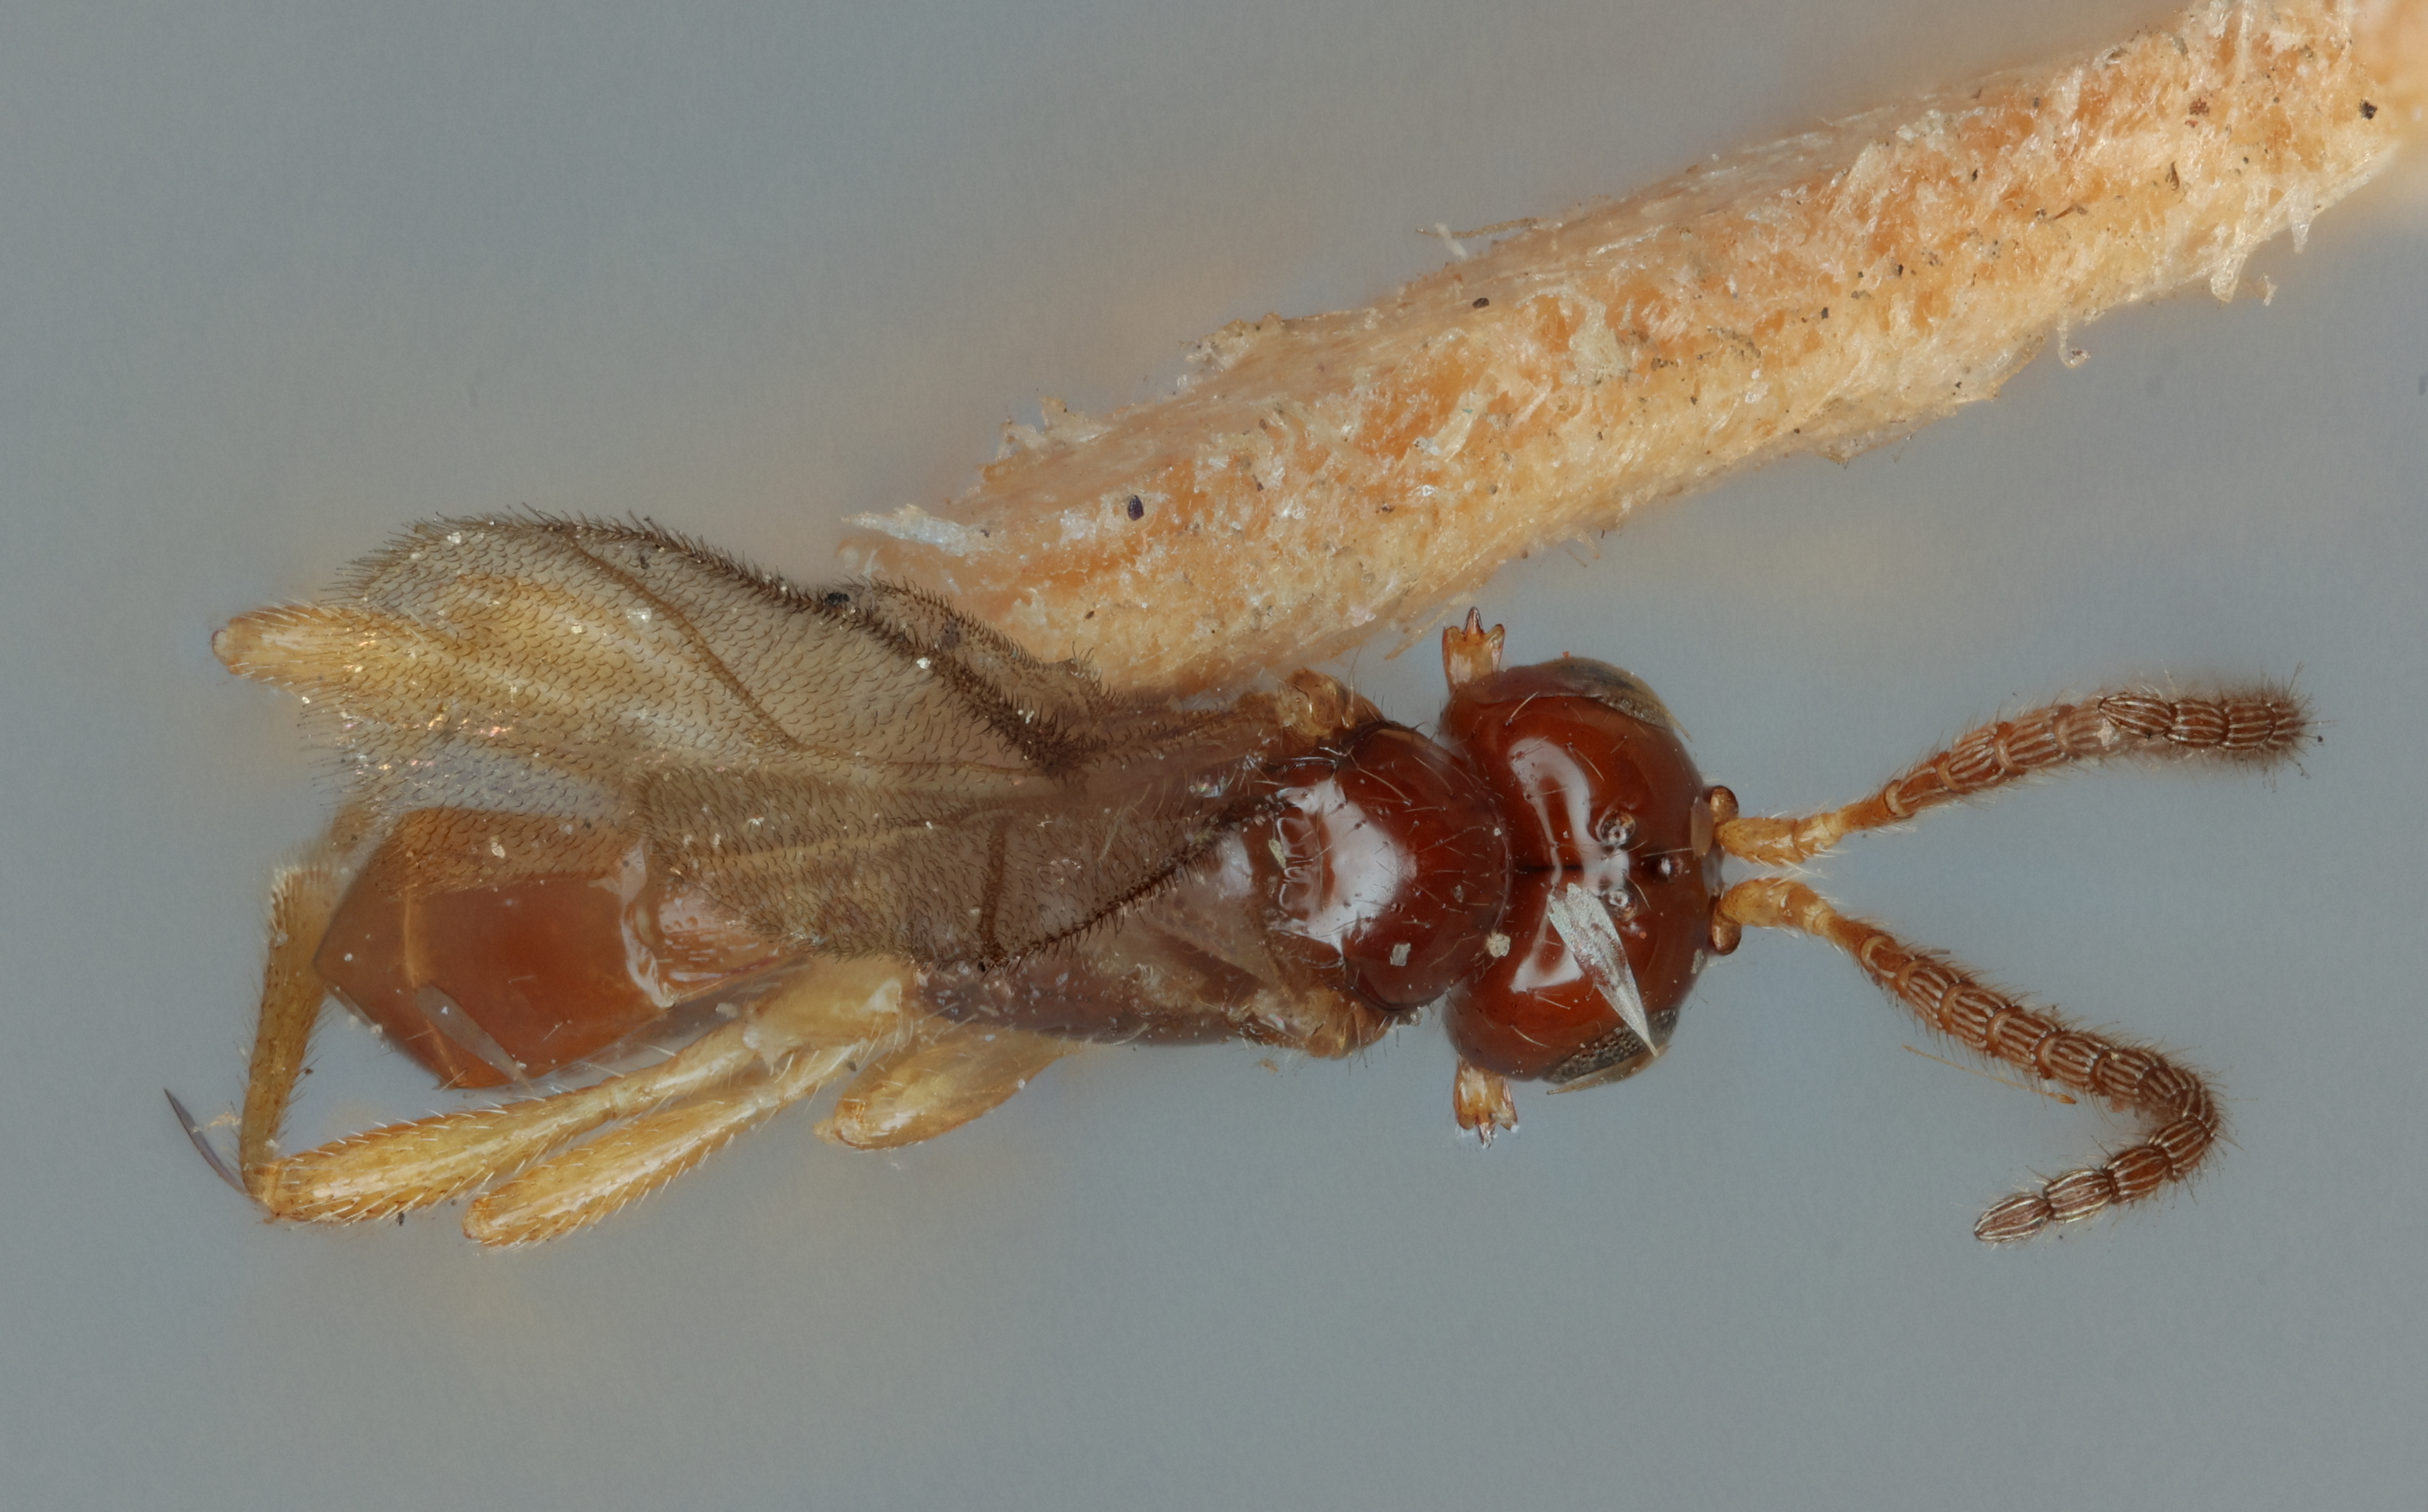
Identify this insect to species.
Synaldis exitiosae
